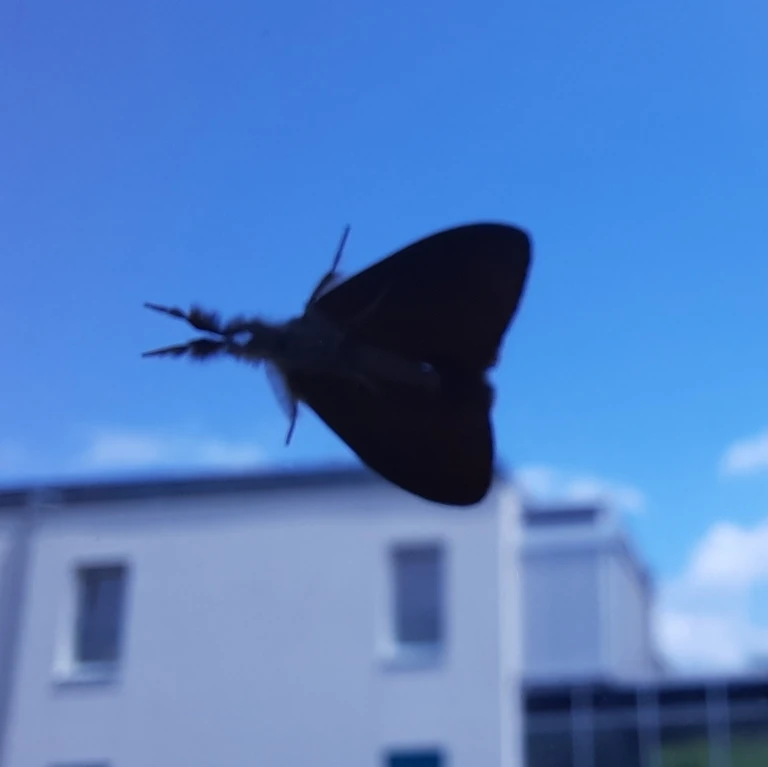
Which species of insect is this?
Orgyia antiqua
